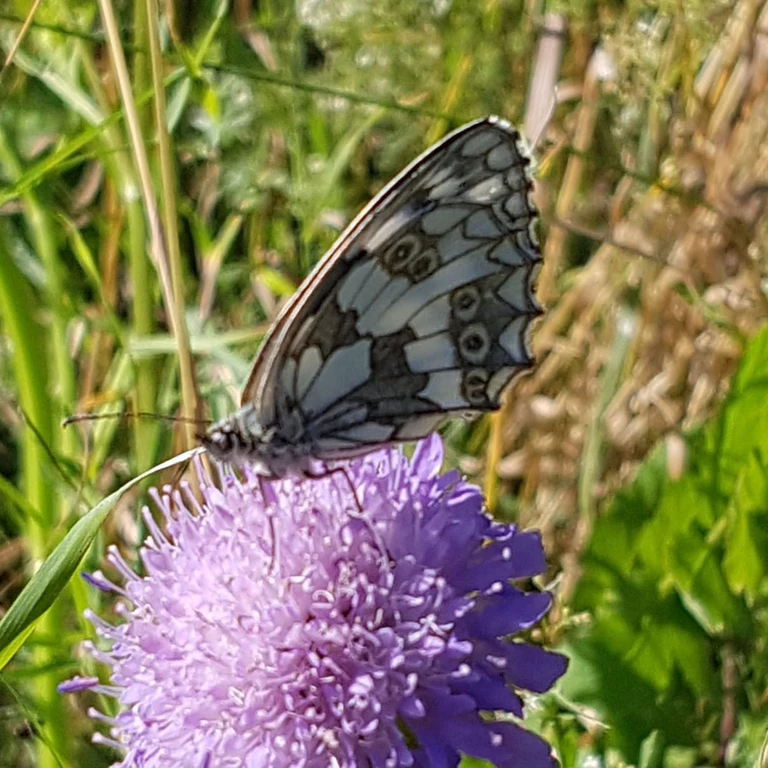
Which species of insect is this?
Melanargia galathea
